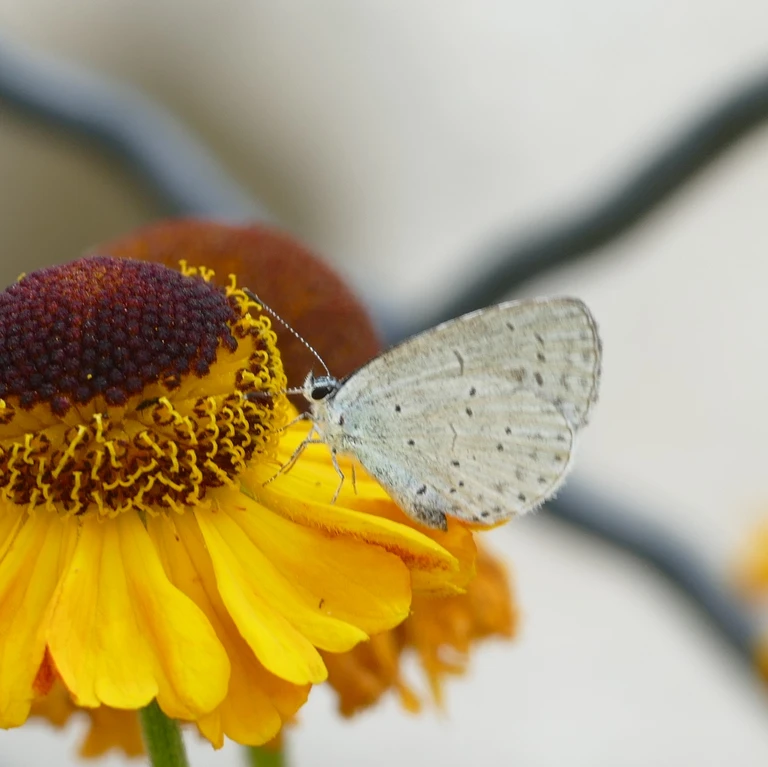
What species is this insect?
Celastrina argiolus
